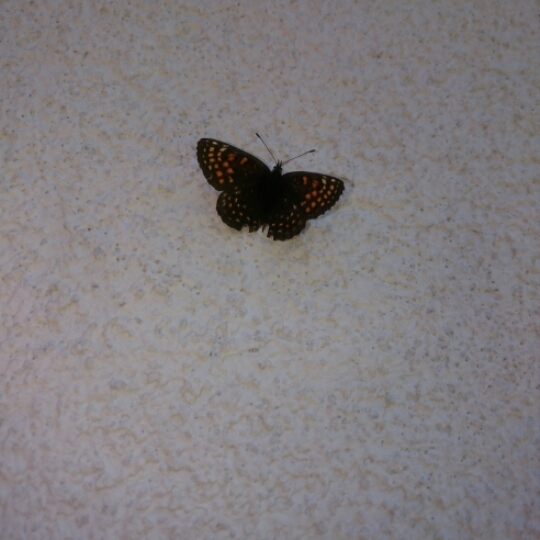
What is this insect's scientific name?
Melitaea diamina
